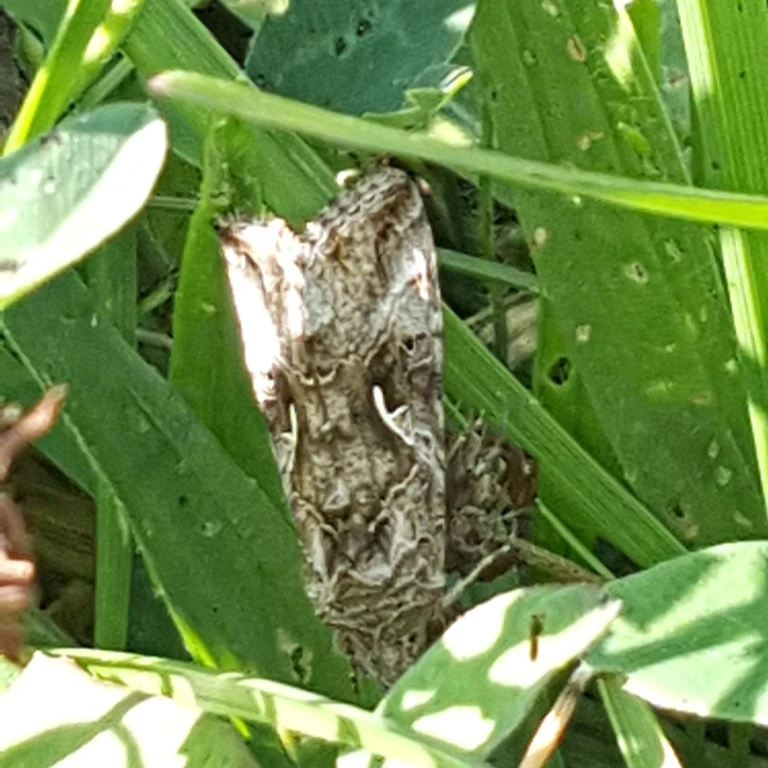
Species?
Autographa gamma
